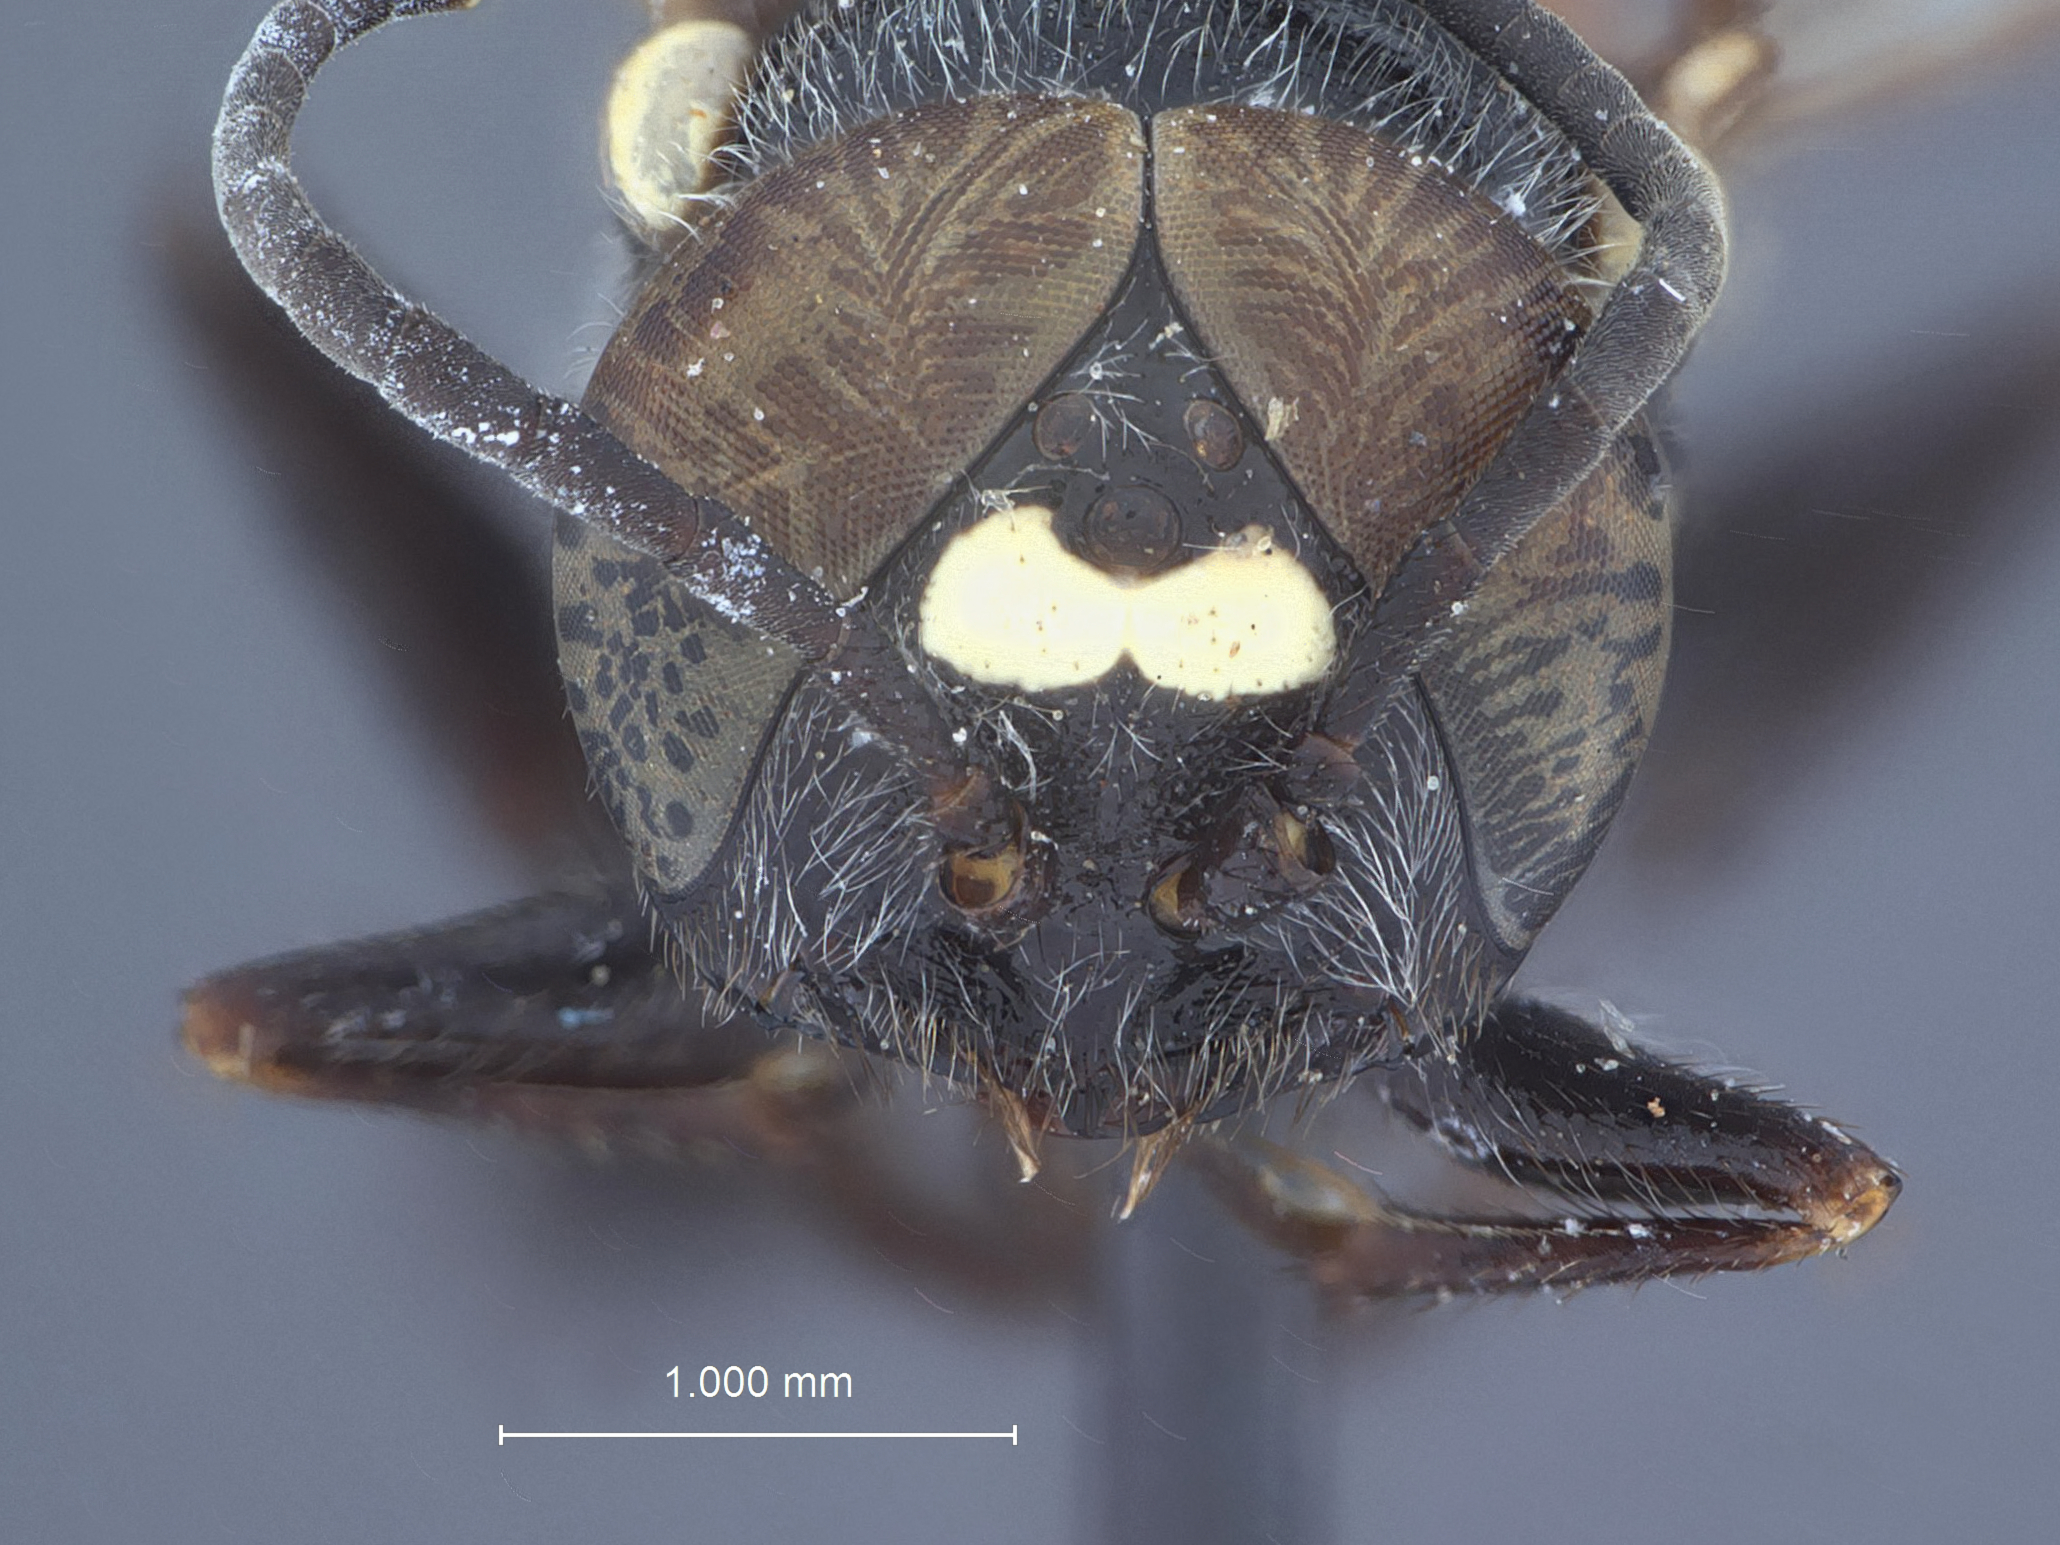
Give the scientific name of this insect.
Astata asperiformis
